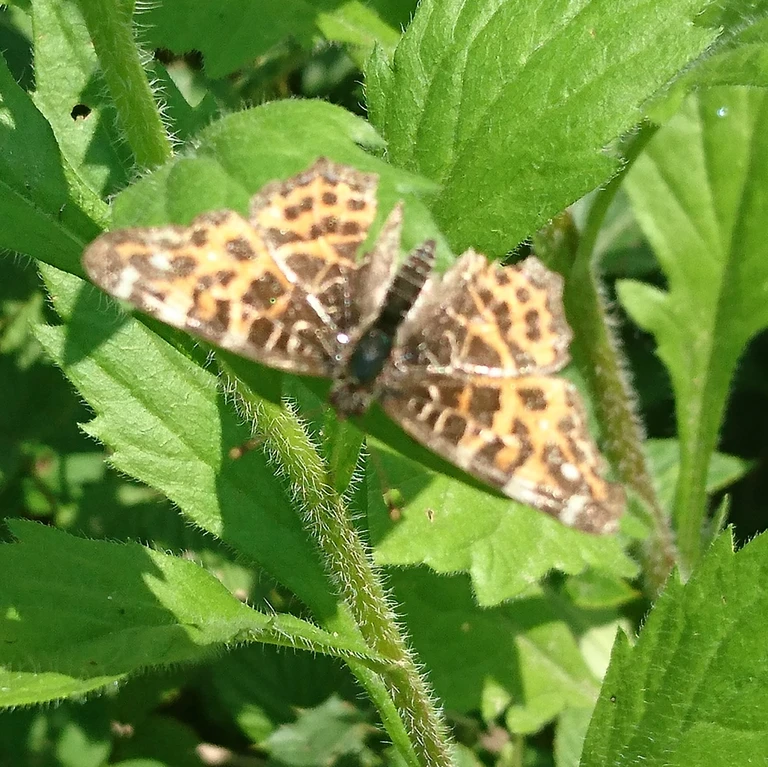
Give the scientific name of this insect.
Araschnia levana
